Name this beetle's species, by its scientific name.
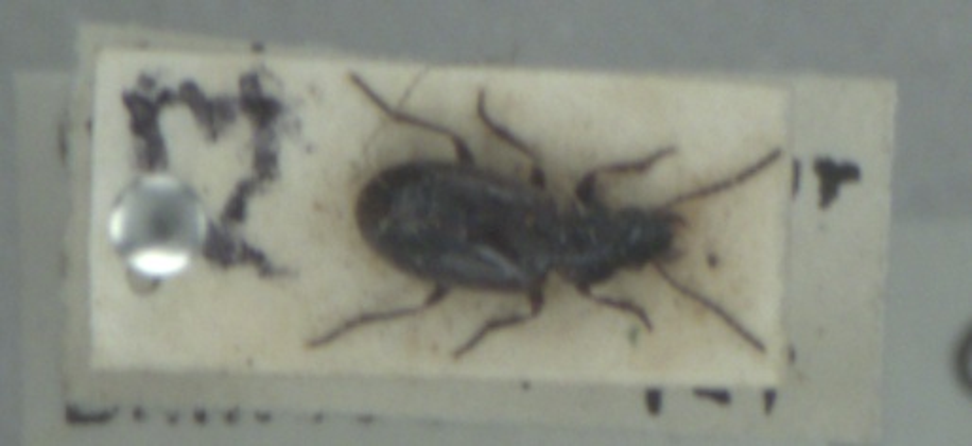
Dicheirotrichus cognatus
